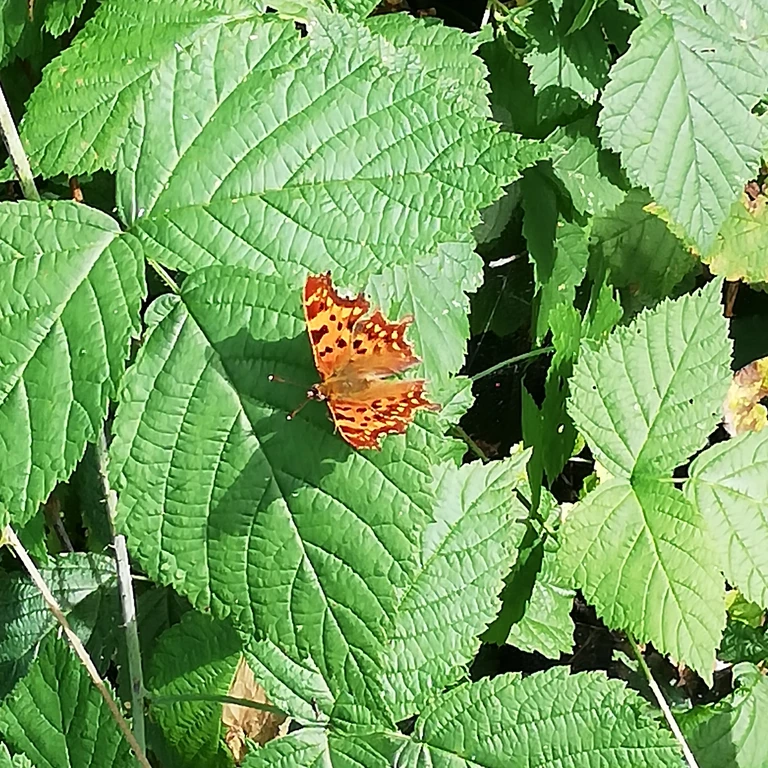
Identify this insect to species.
Polygonia c-album
